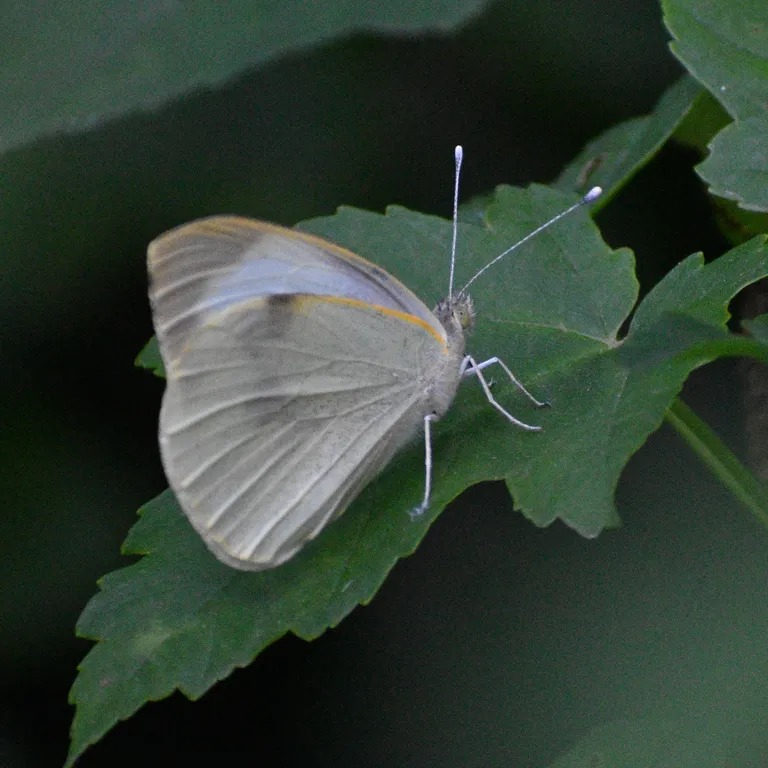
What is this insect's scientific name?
Pieris brassicae
